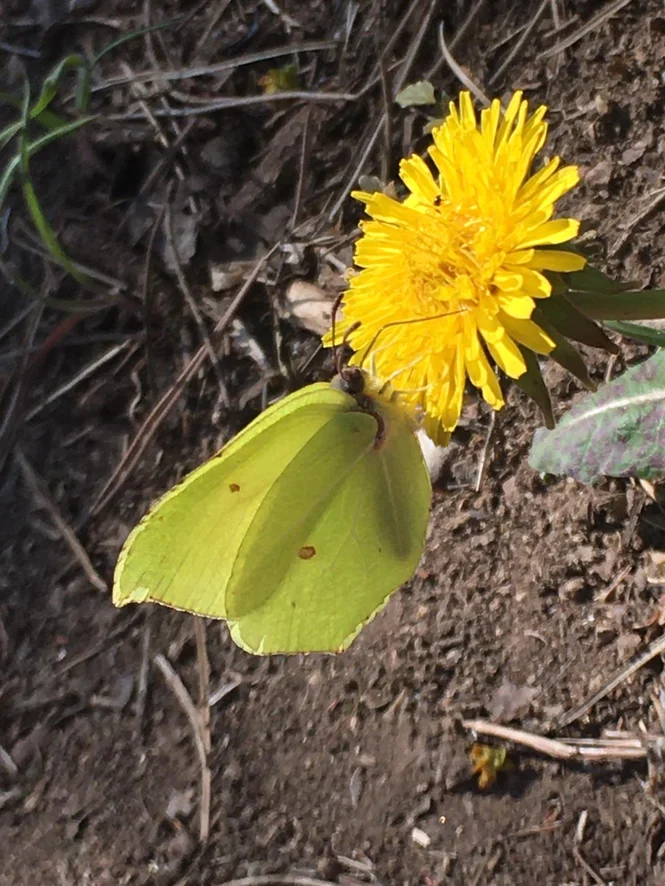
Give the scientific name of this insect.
Gonepteryx rhamni
